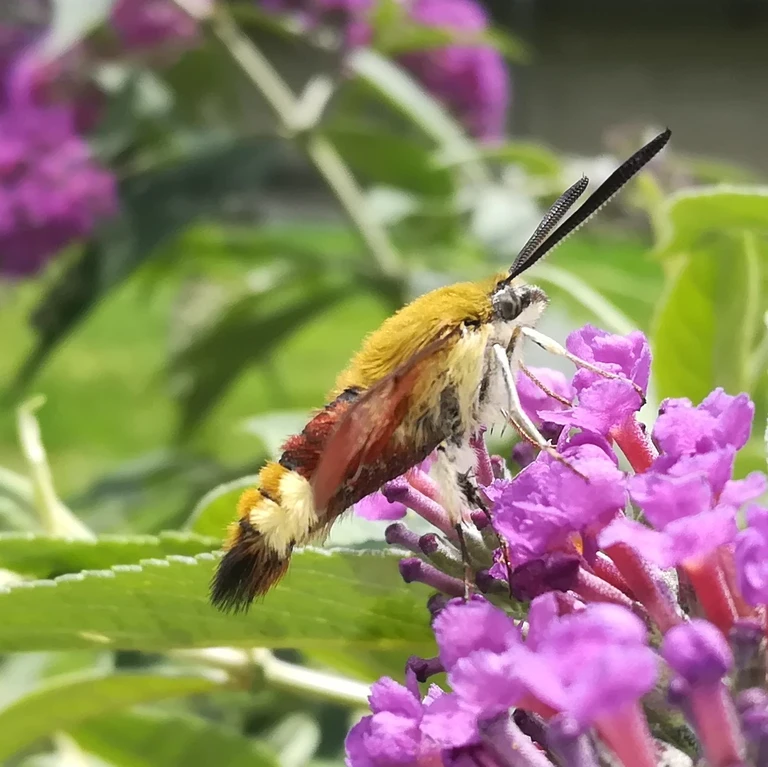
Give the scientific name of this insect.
Hemaris fuciformis
